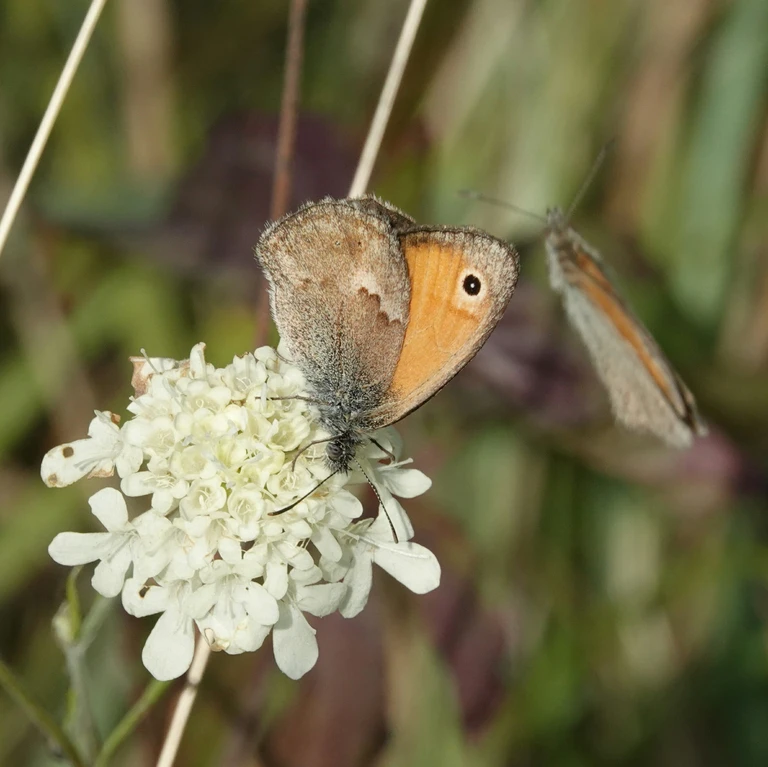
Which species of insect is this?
Coenonympha pamphilus
